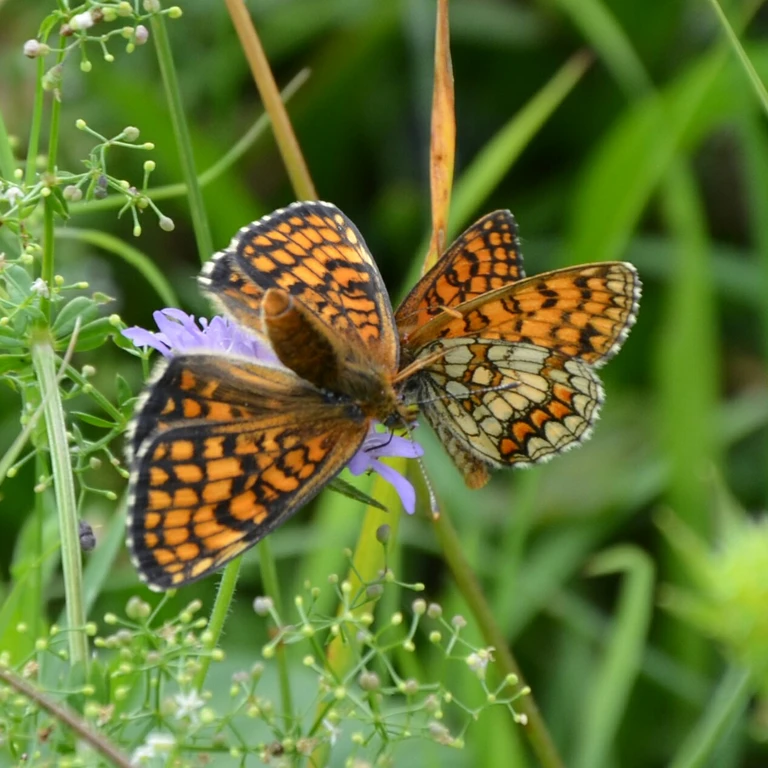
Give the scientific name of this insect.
Melitaea athalia
